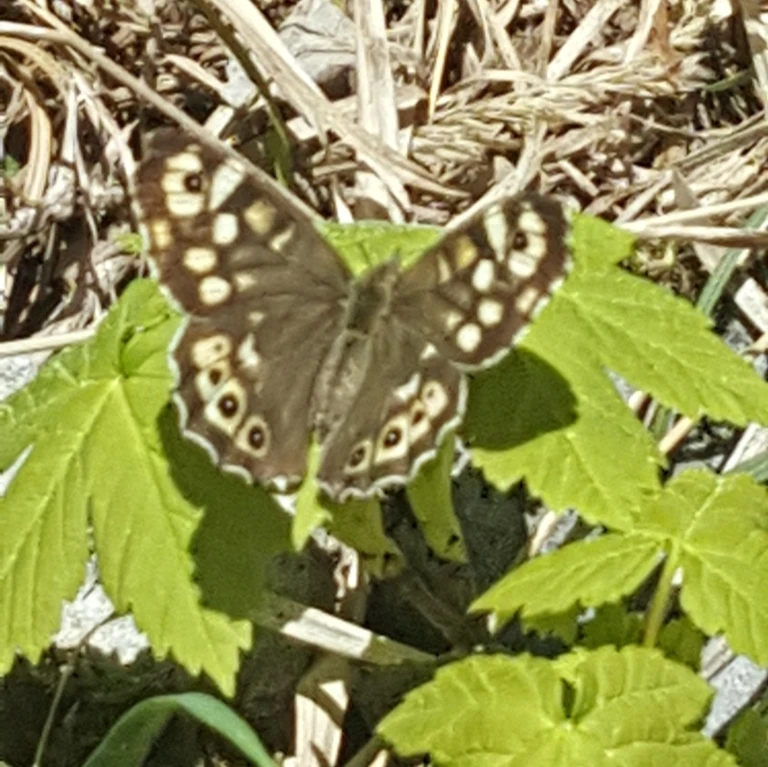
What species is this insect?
Pararge aegeria
